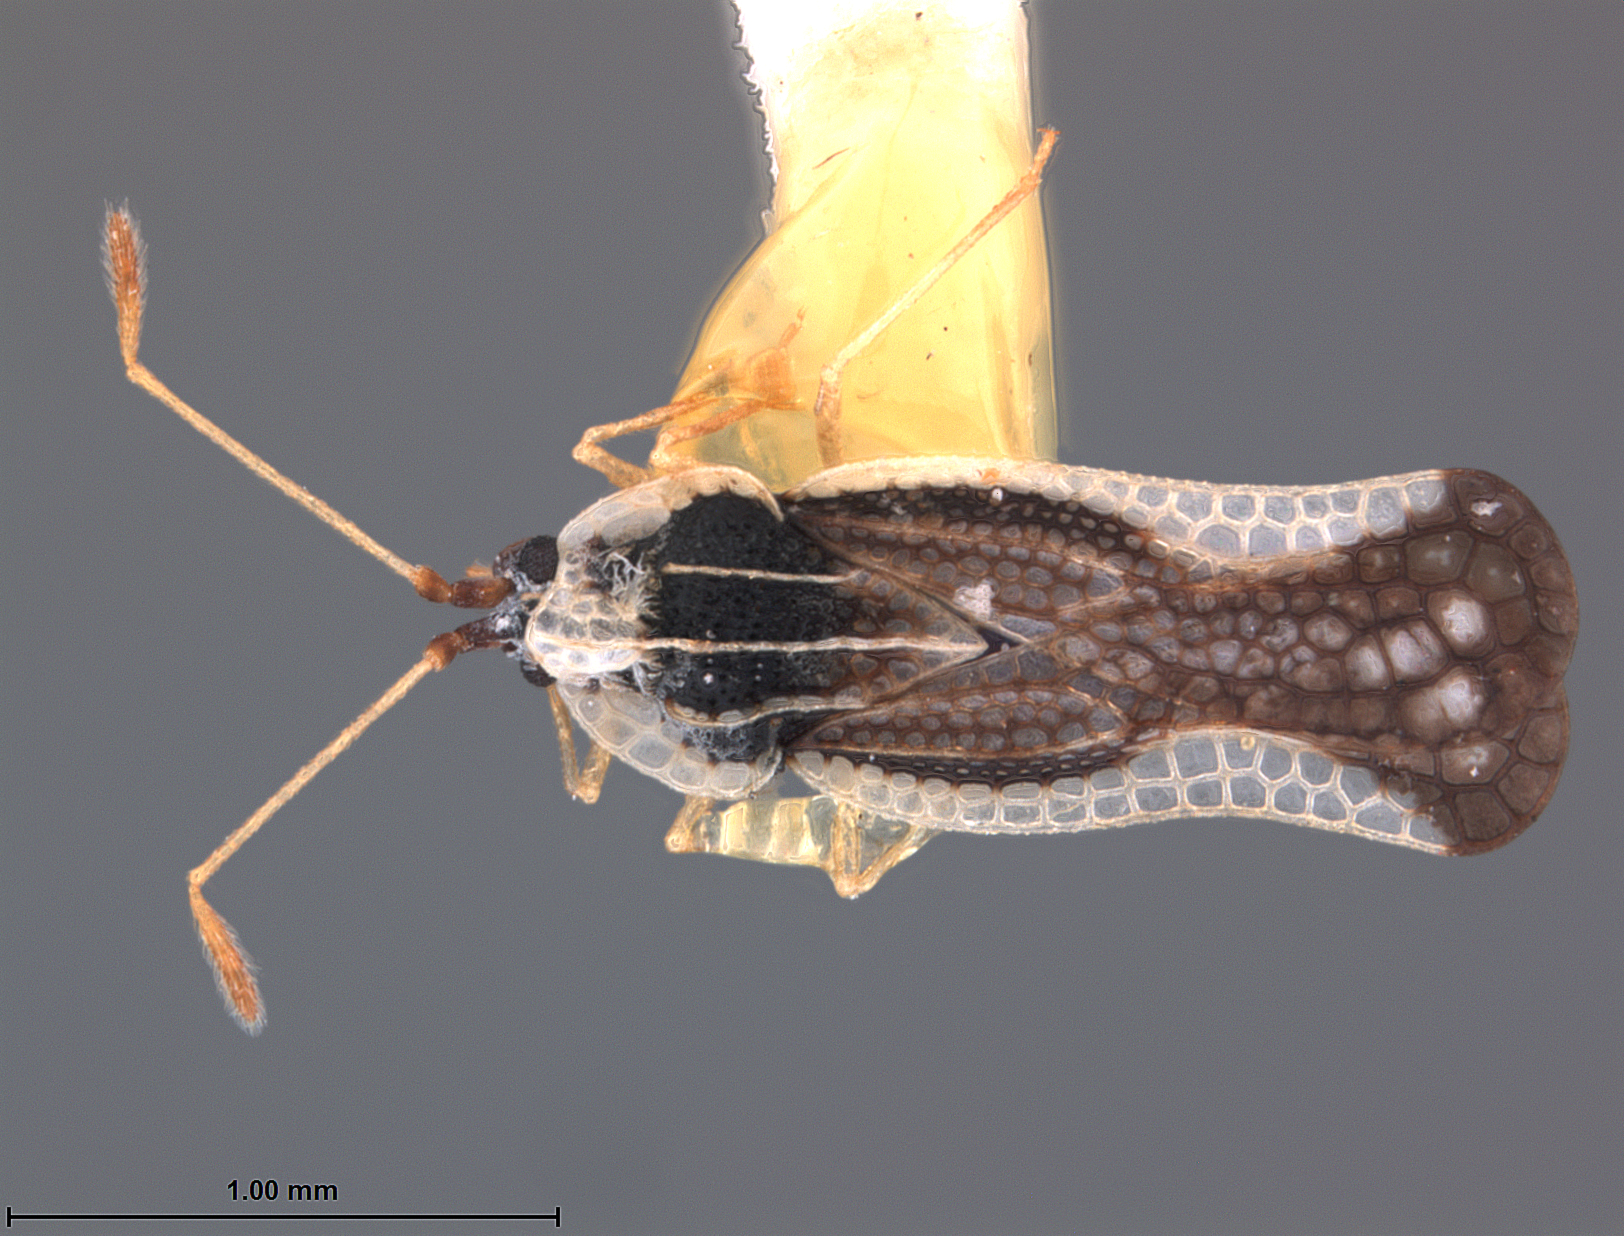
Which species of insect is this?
Leptopharsa zeteki
